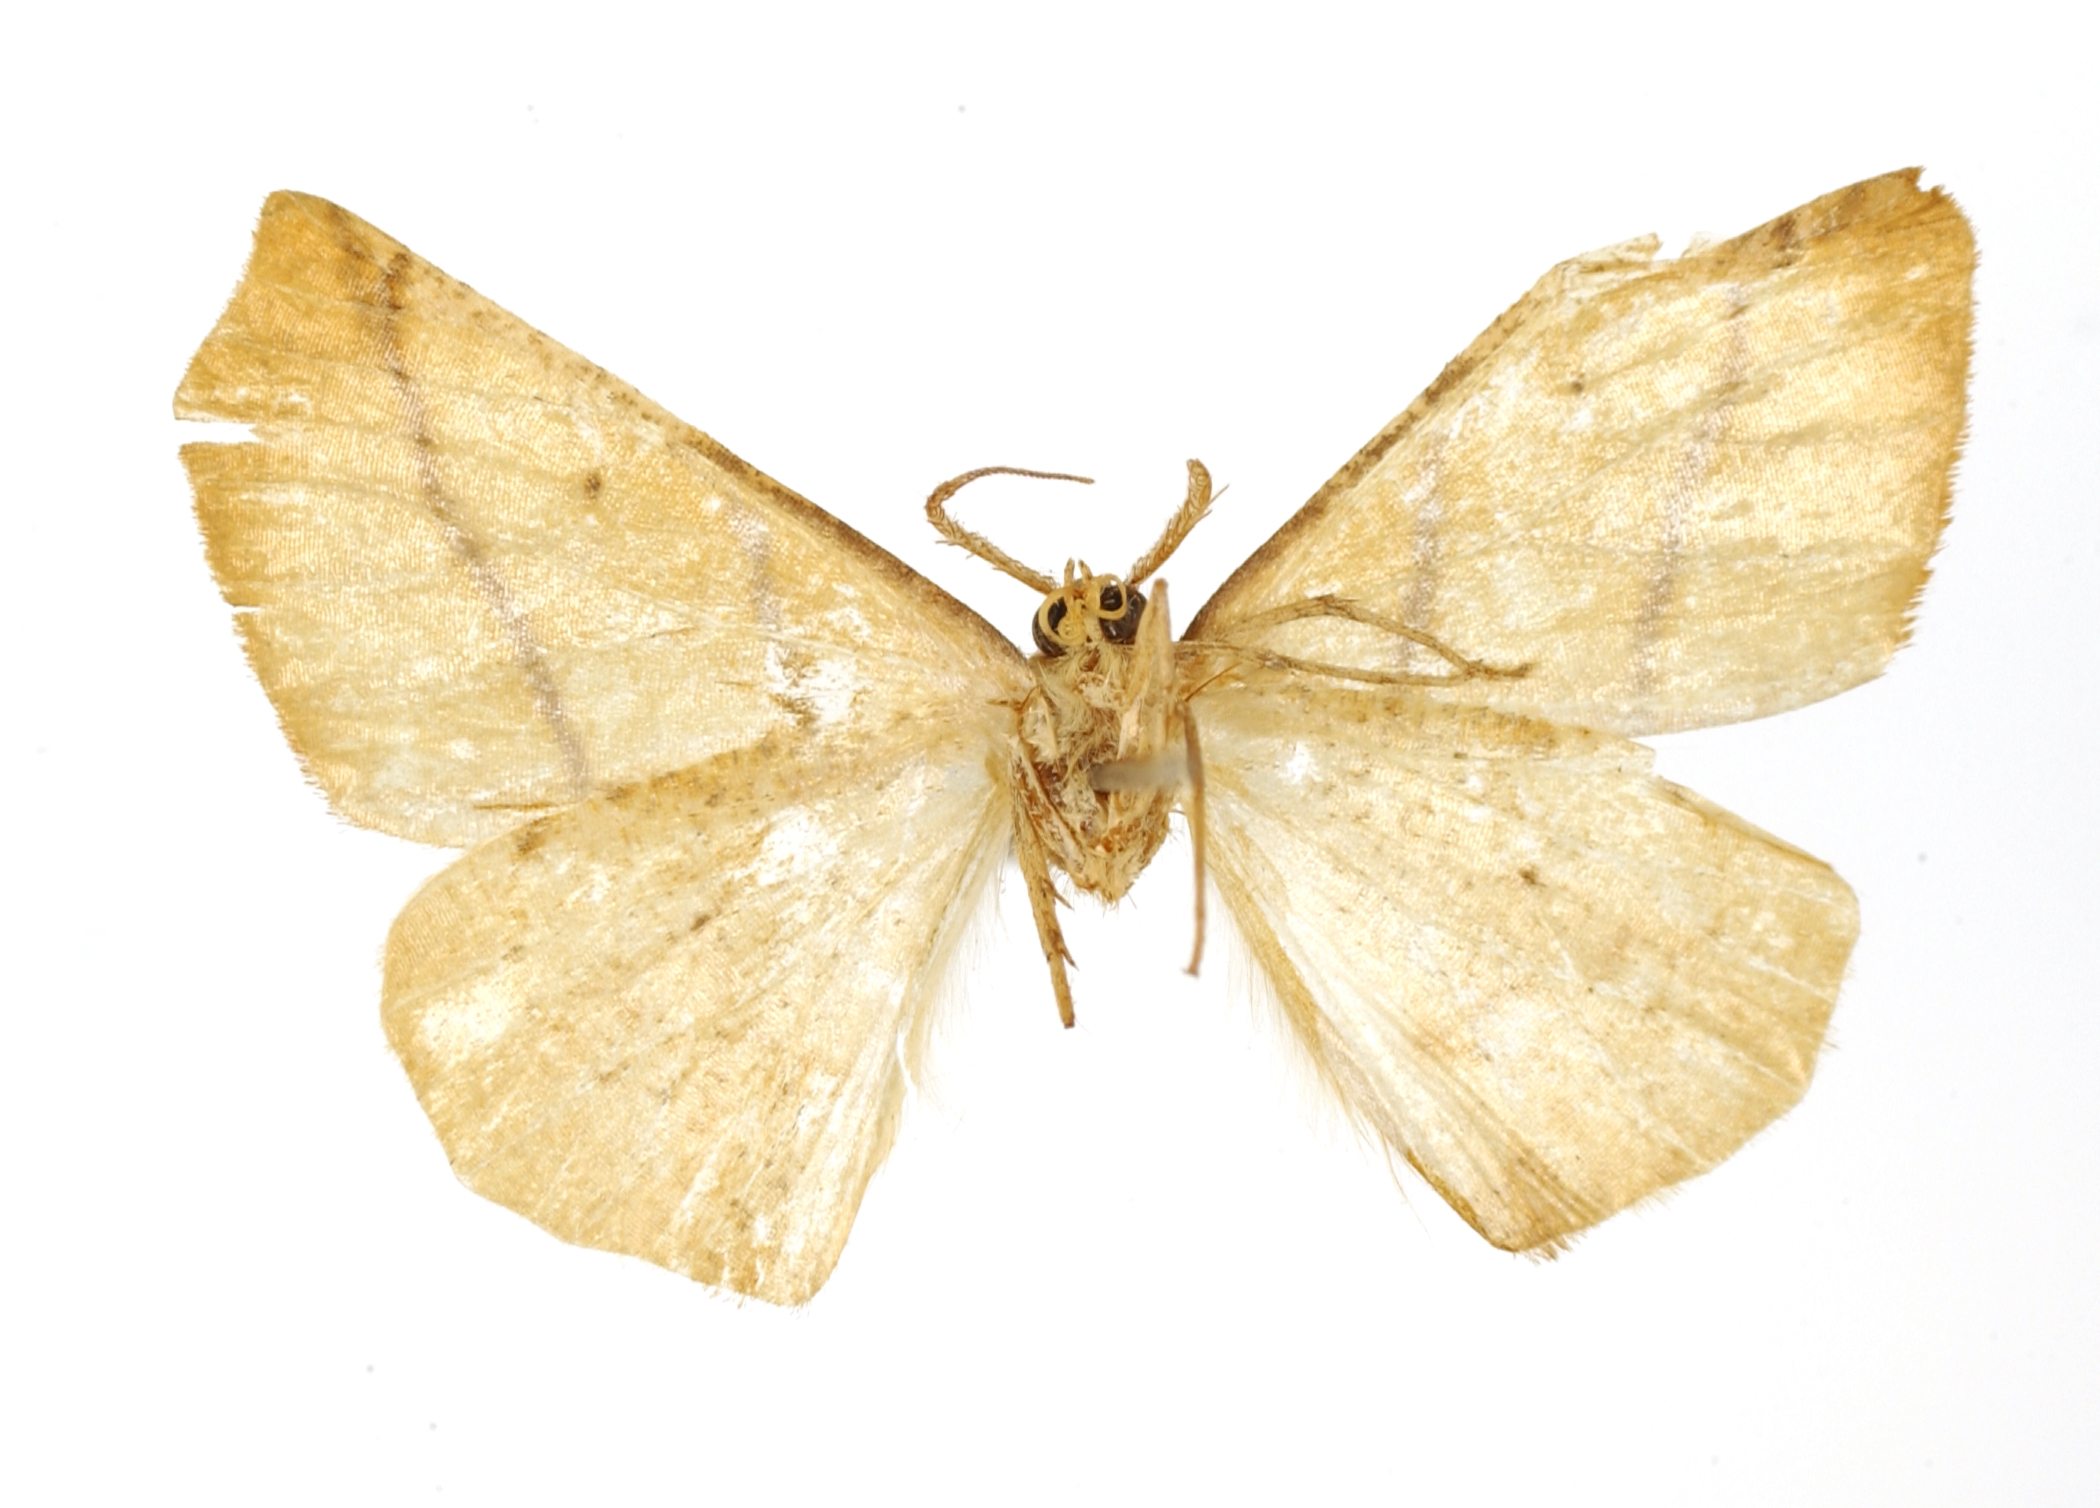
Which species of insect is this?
Metanema ugallia
